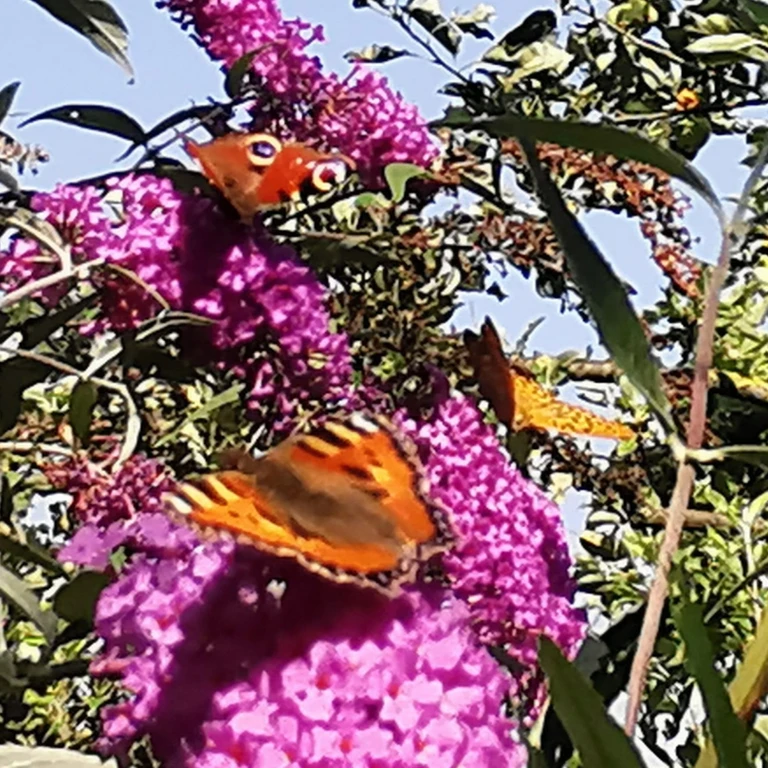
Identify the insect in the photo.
Aglais io
